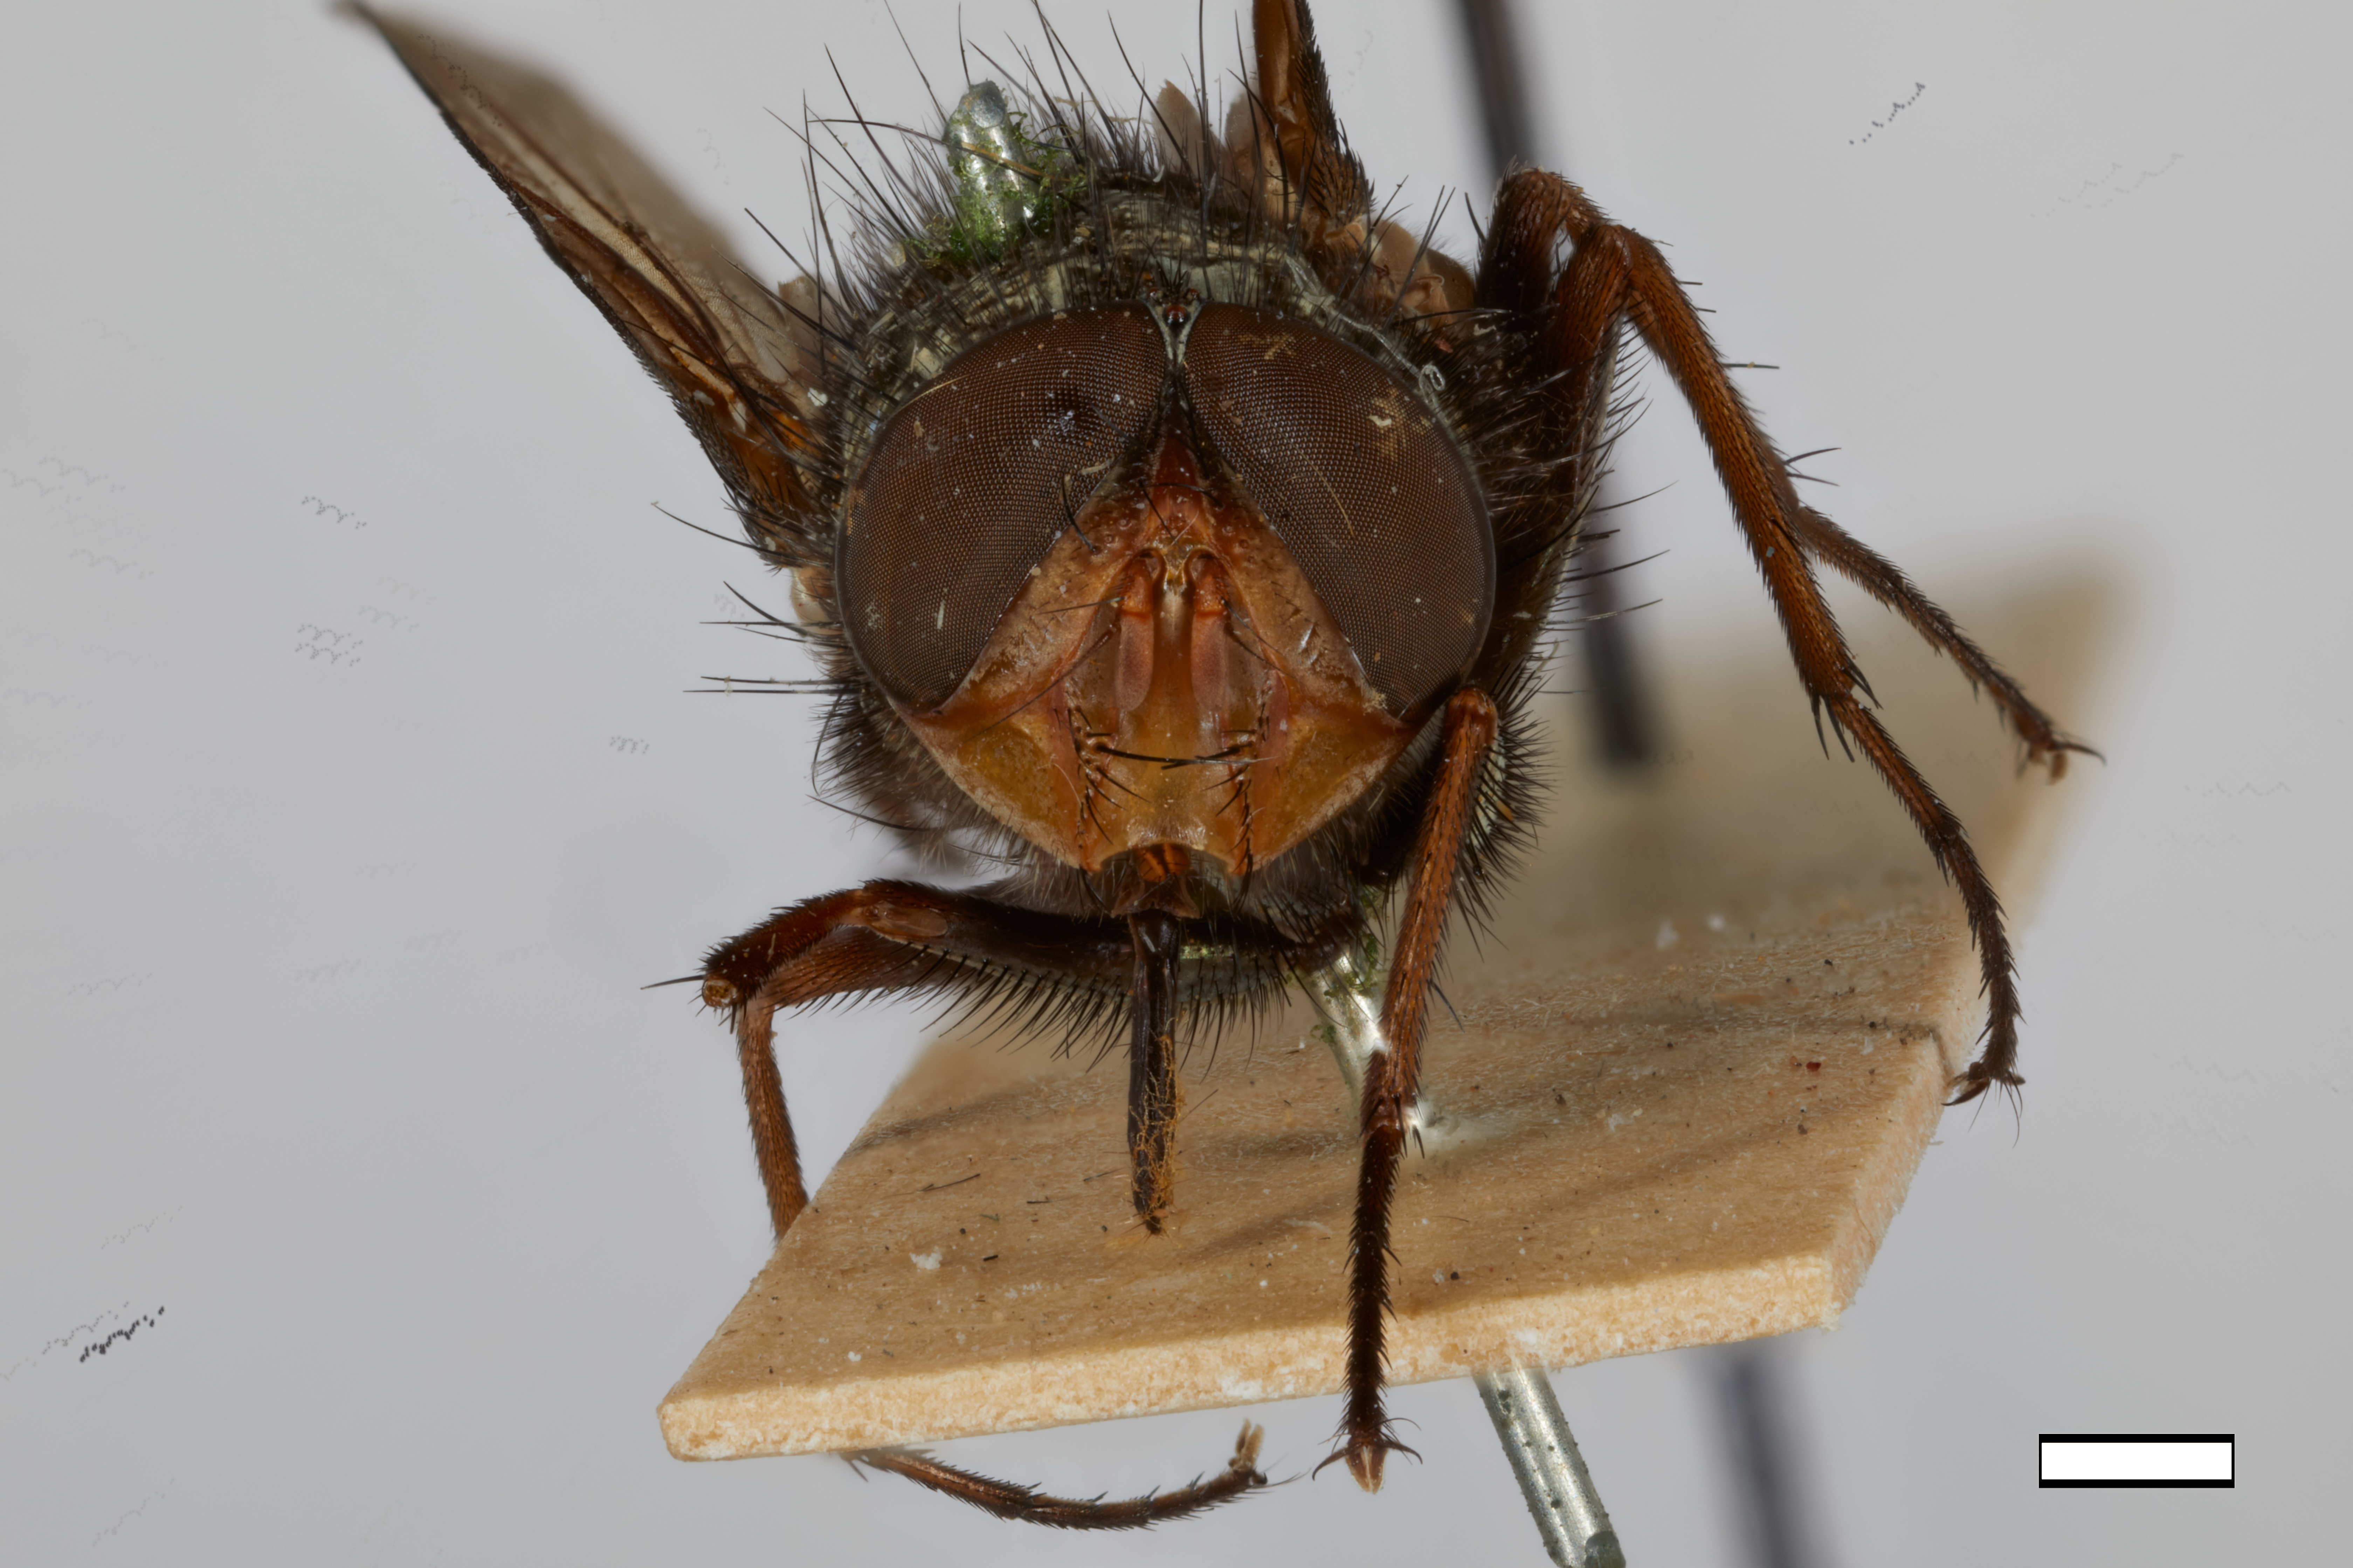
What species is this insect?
Metallea nigribarba
